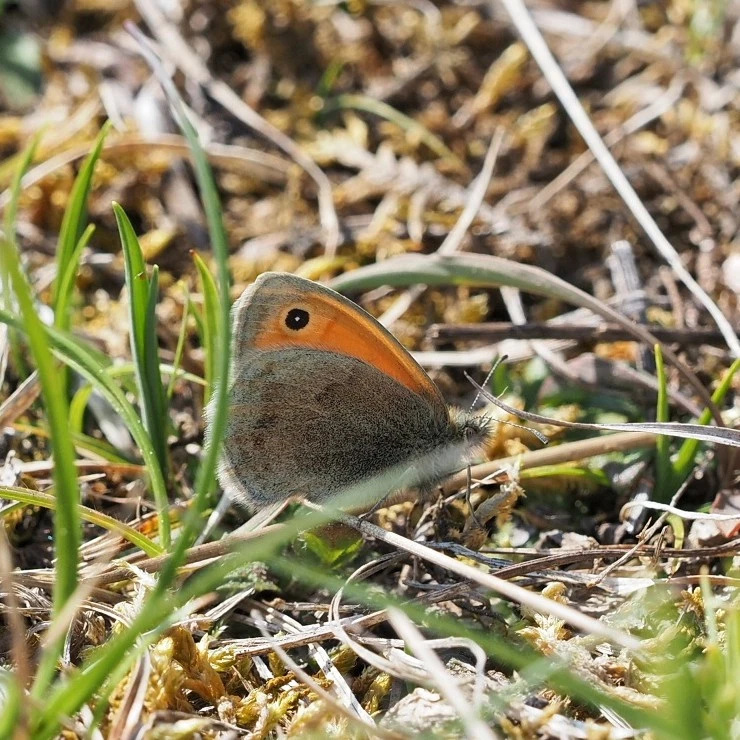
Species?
Coenonympha pamphilus
